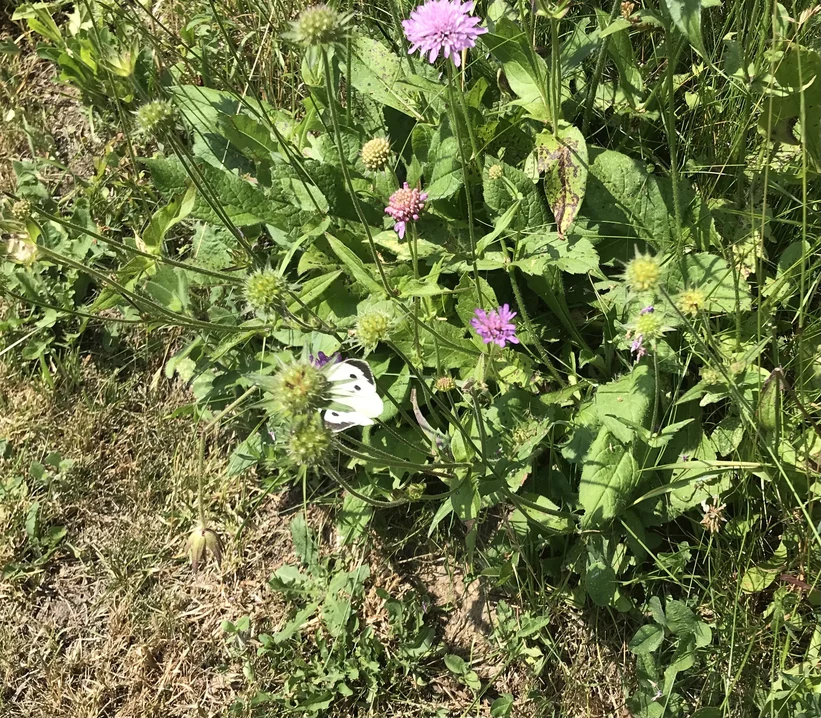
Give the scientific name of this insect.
Pieris brassicae
